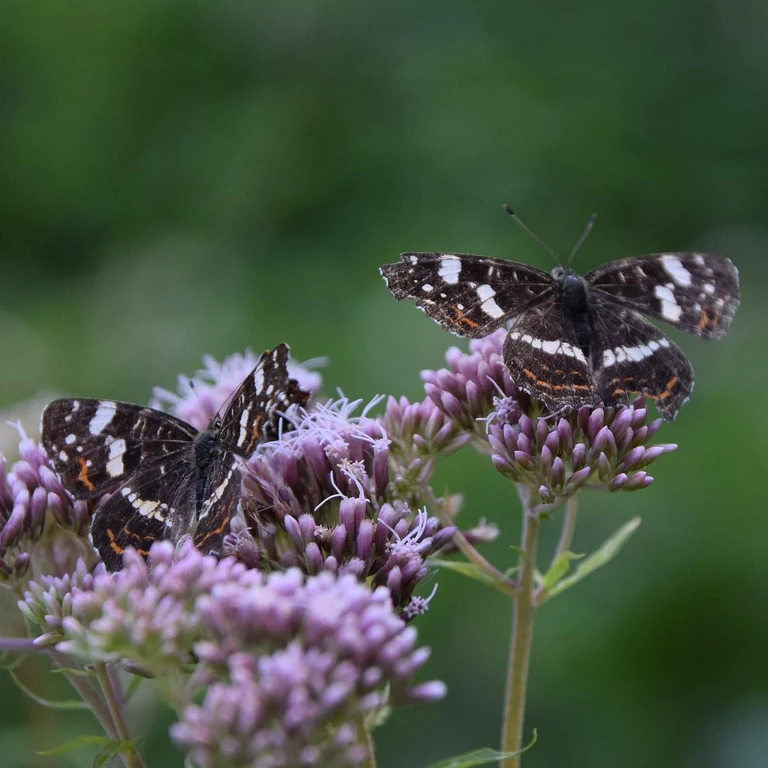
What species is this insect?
Araschnia levana
